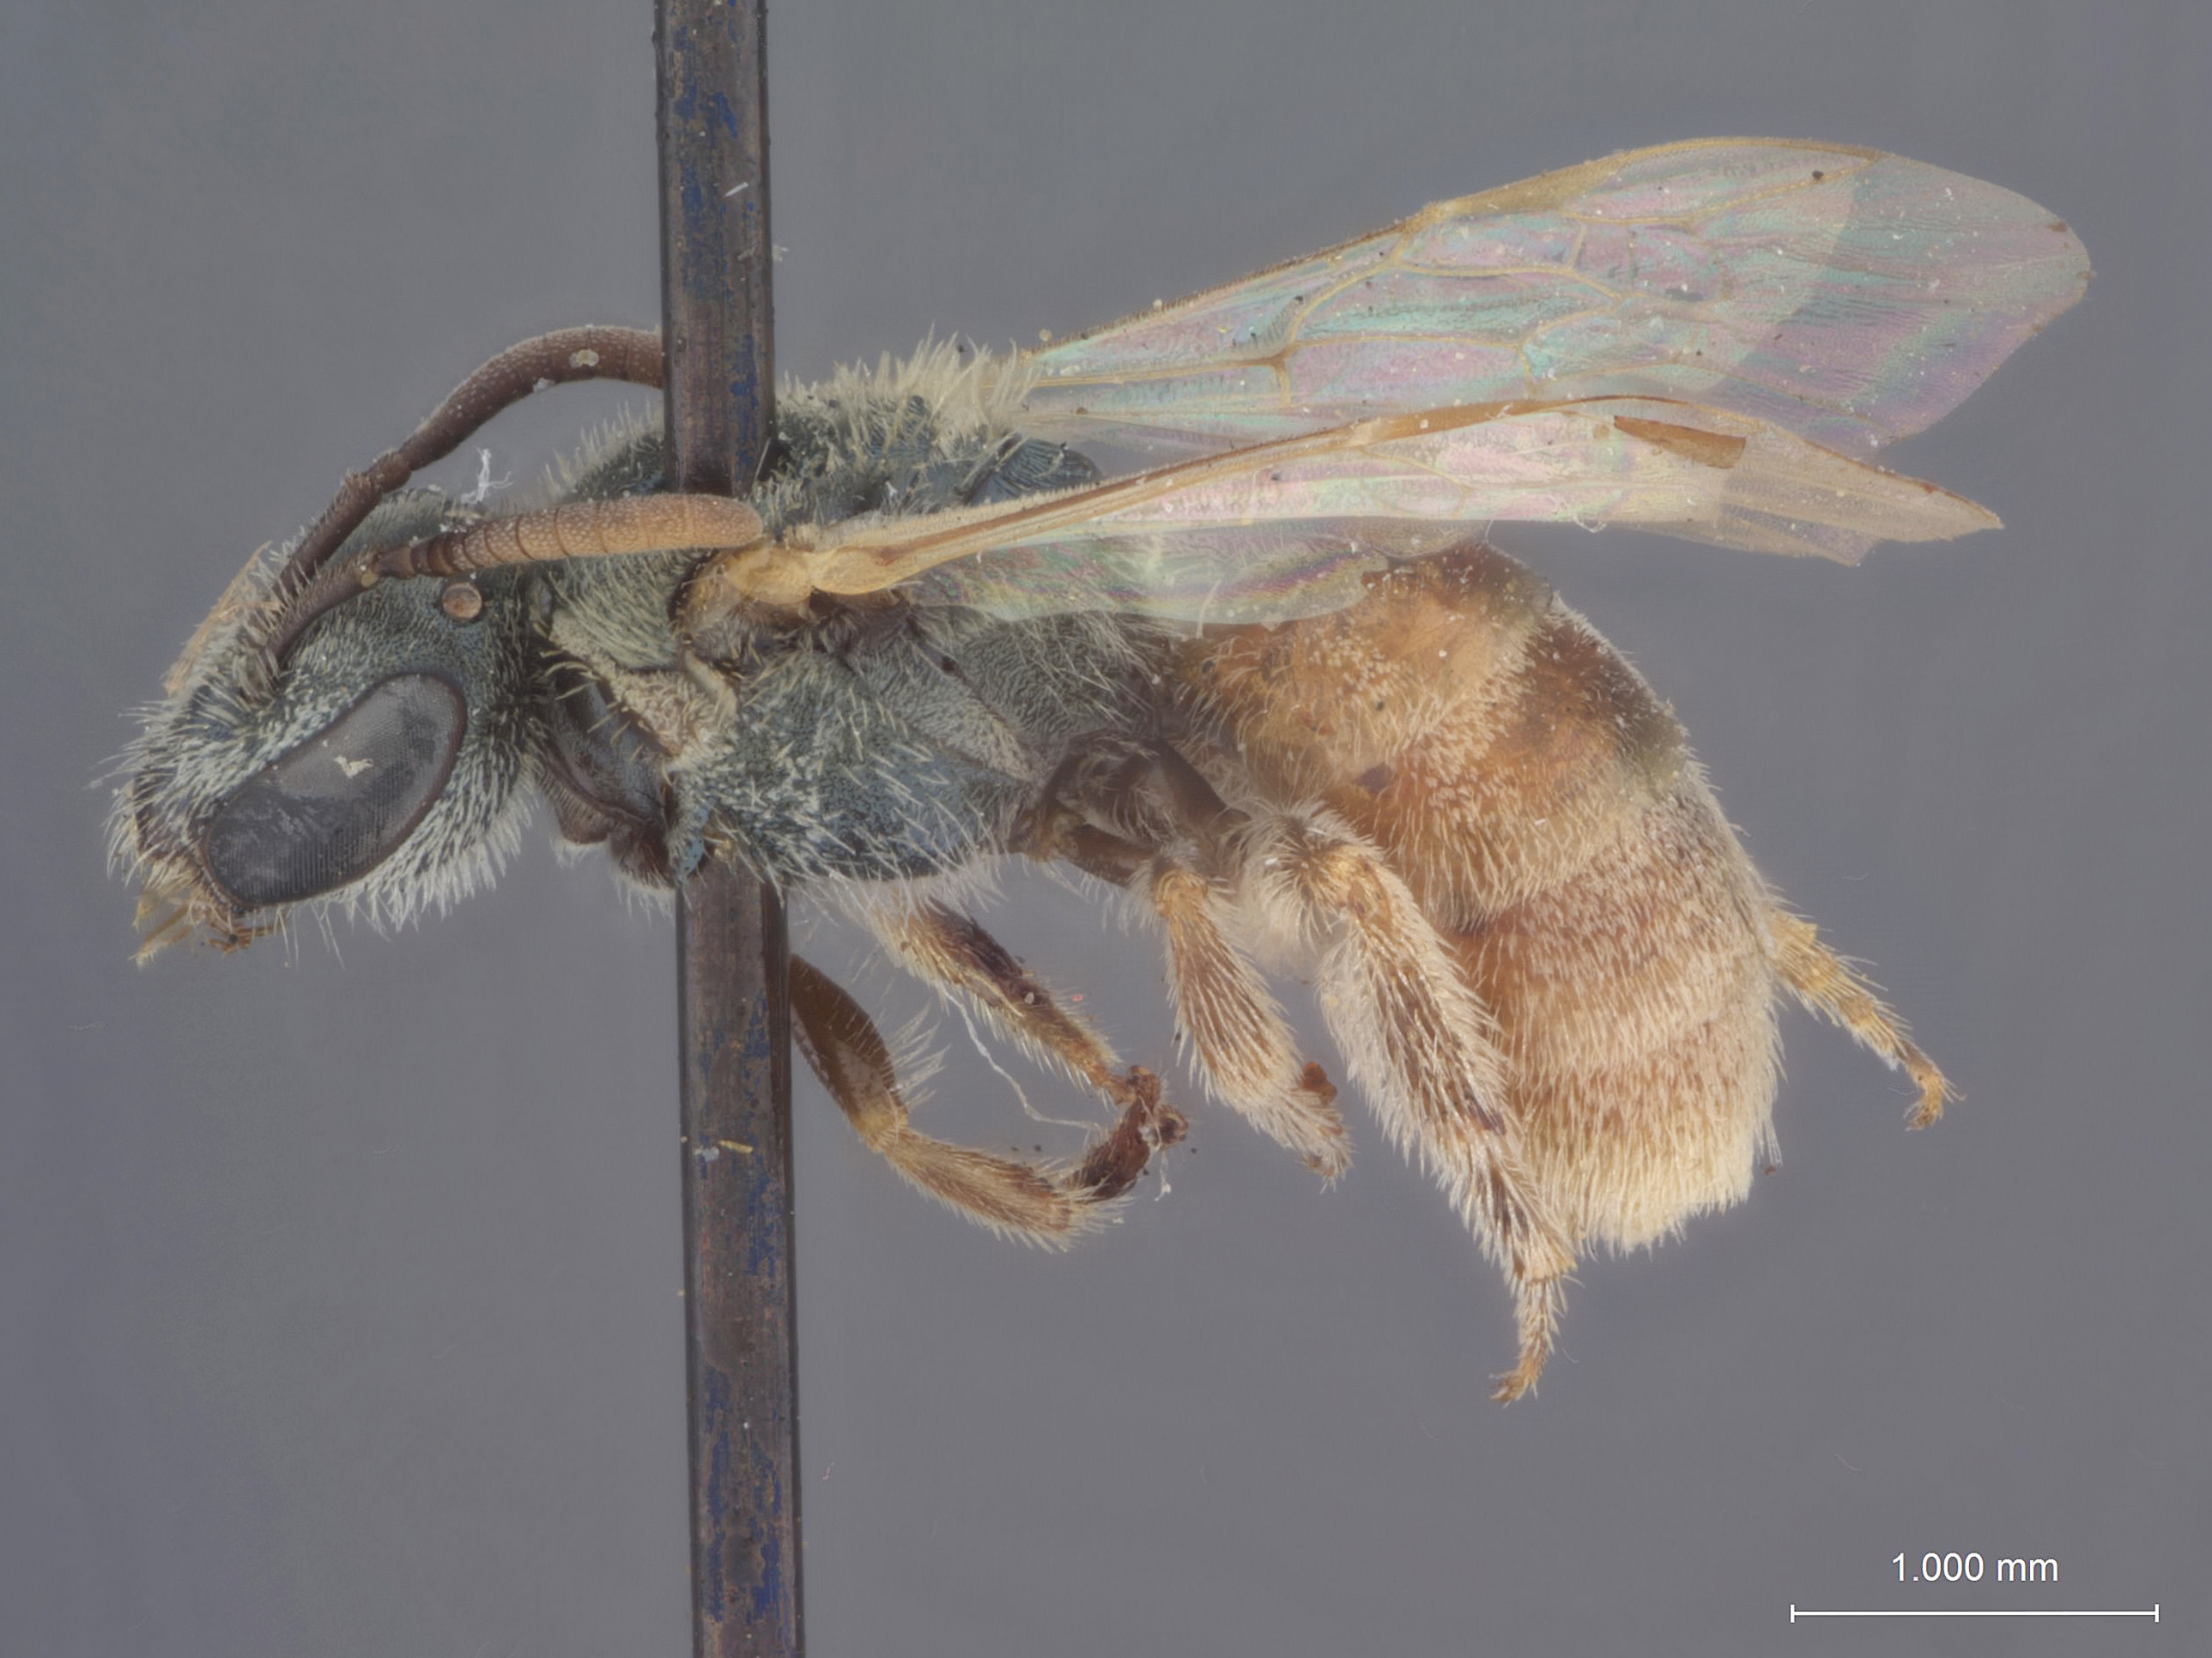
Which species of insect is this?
Halictus graenicheri
